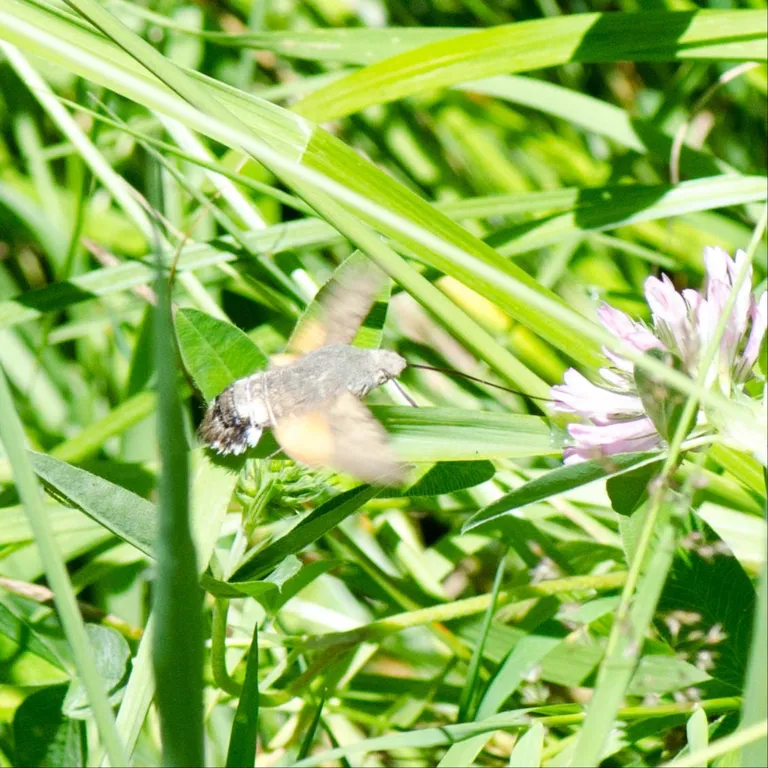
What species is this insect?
Macroglossum stellatarum
